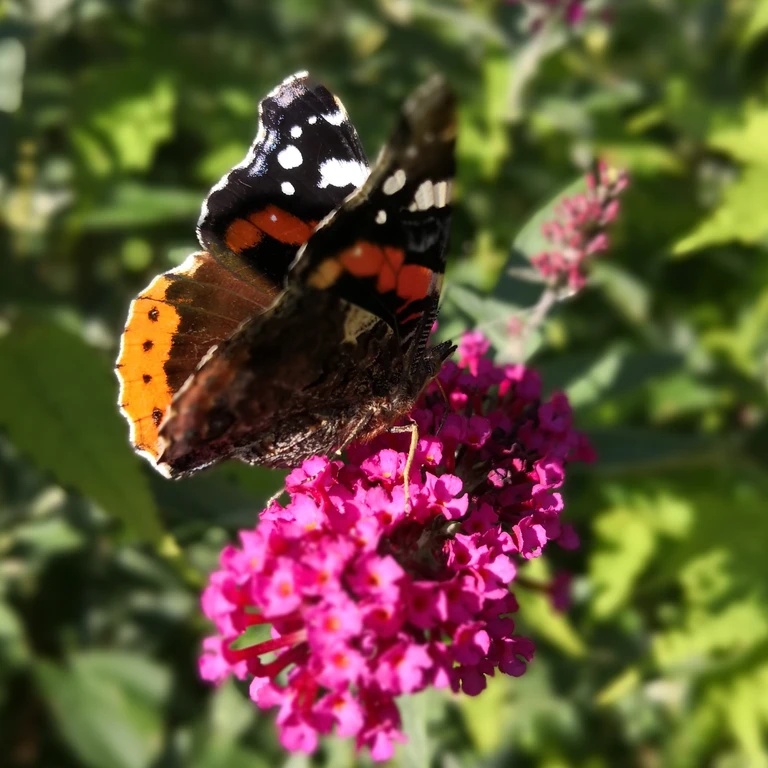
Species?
Vanessa atalanta
